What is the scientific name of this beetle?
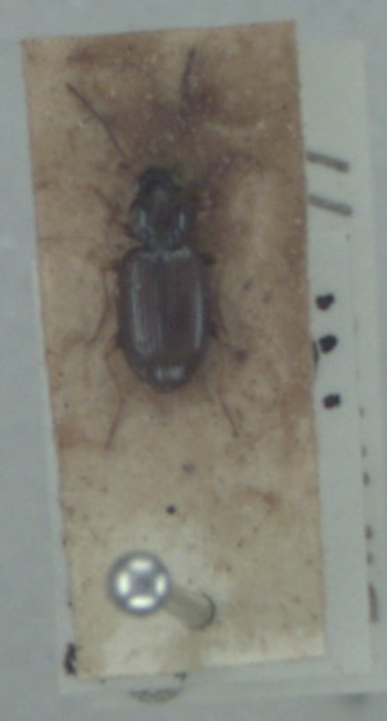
Bembidion deletum
